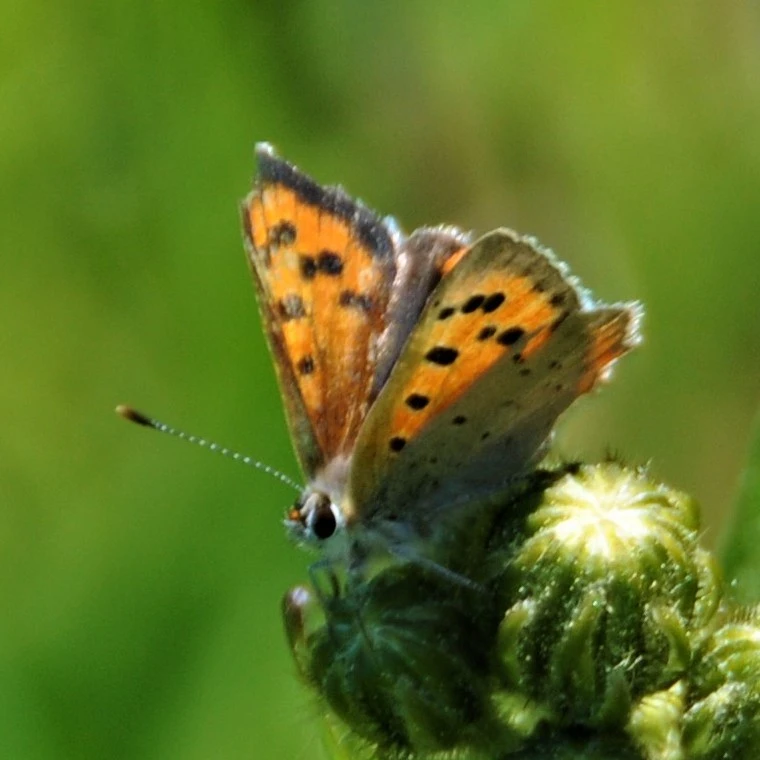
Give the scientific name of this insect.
Lycaena phlaeas
